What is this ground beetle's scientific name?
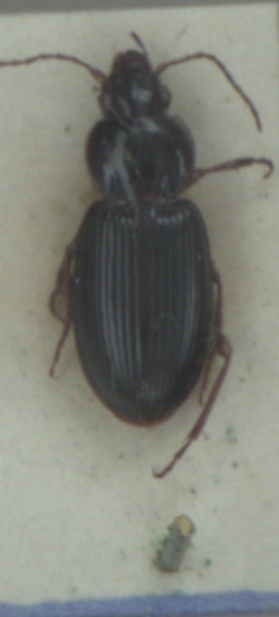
Synuchus vivalis
